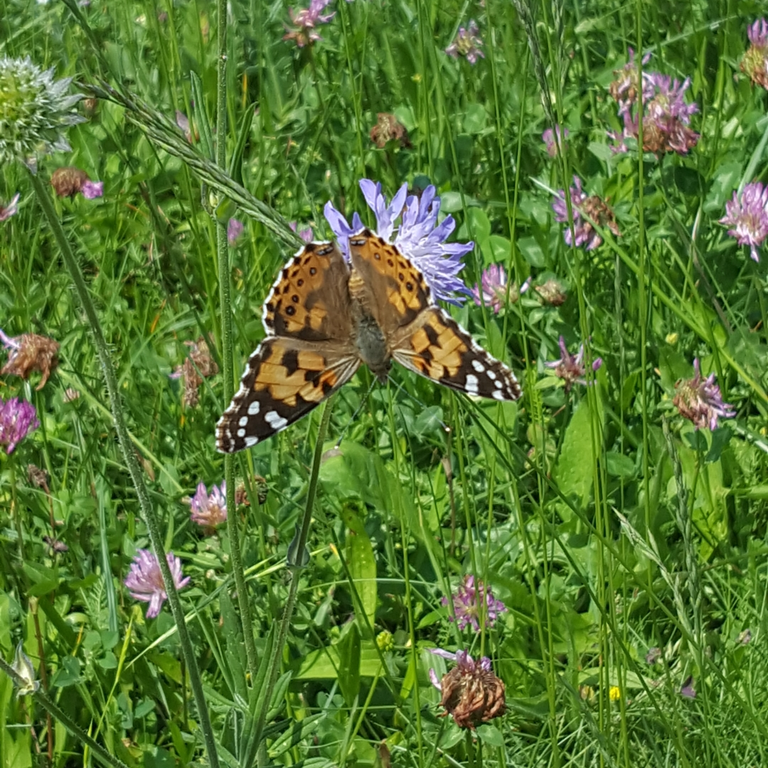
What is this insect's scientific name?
Vanessa cardui
